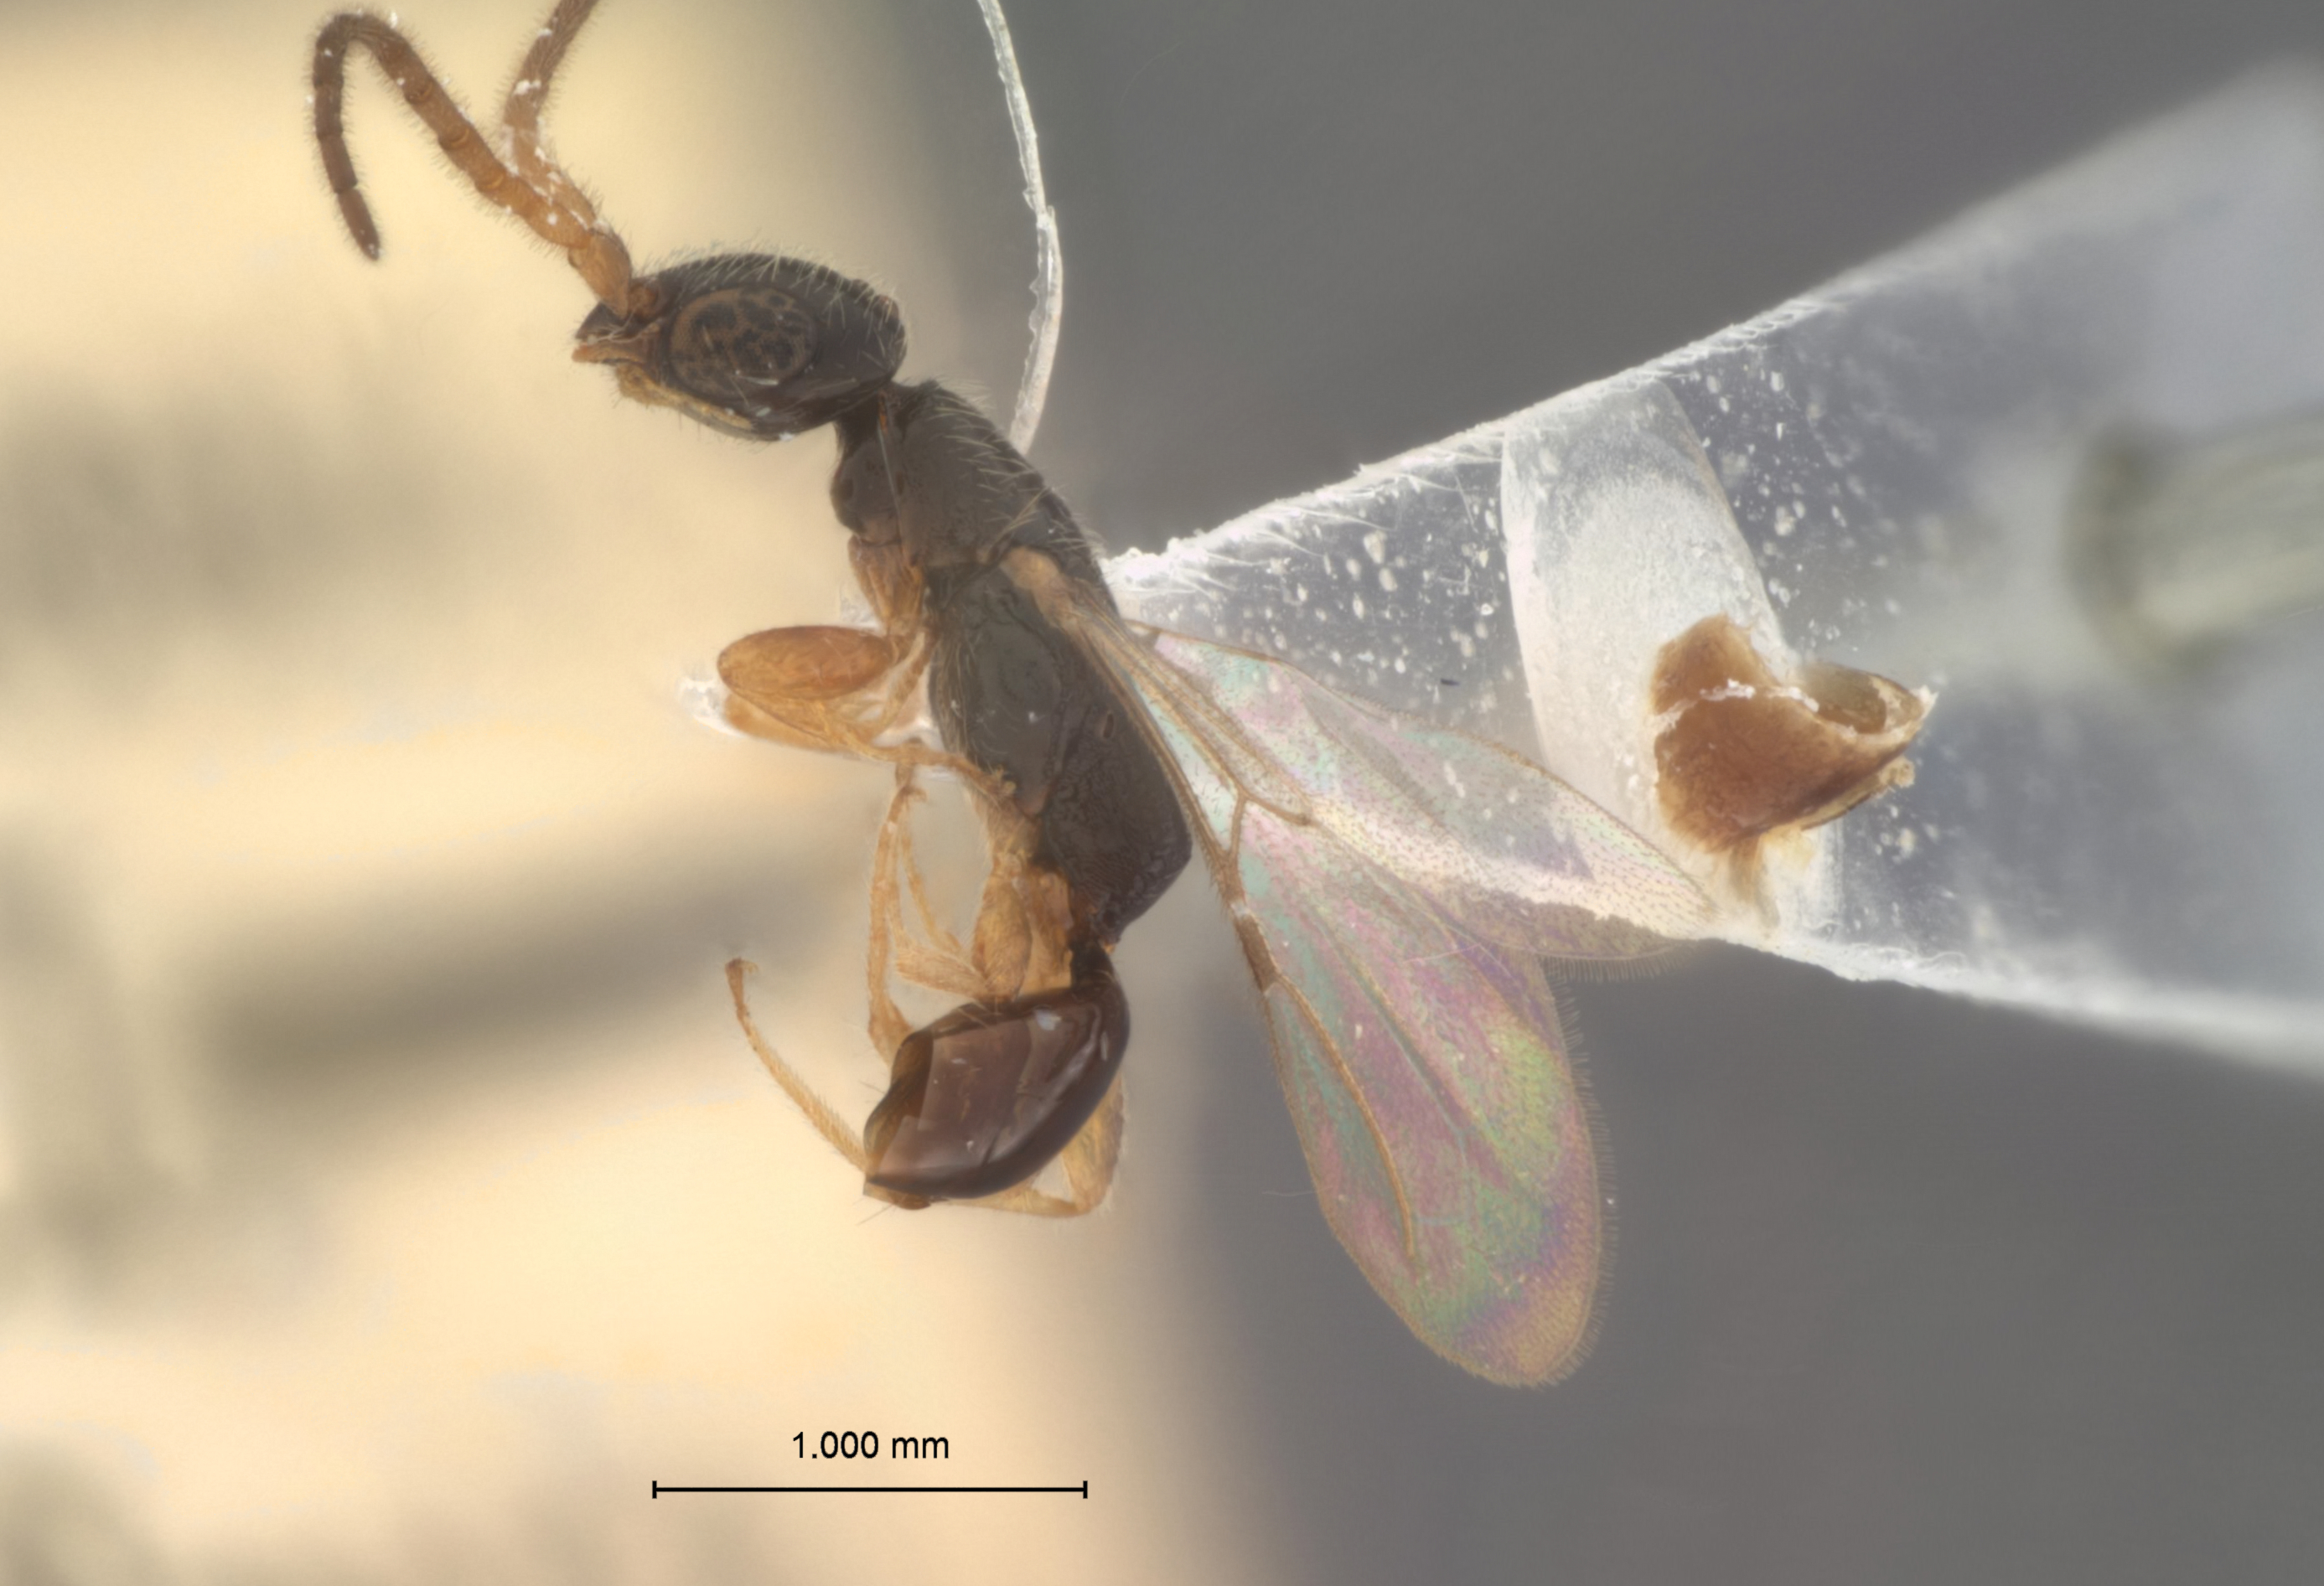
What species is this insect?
Epyris incertus
